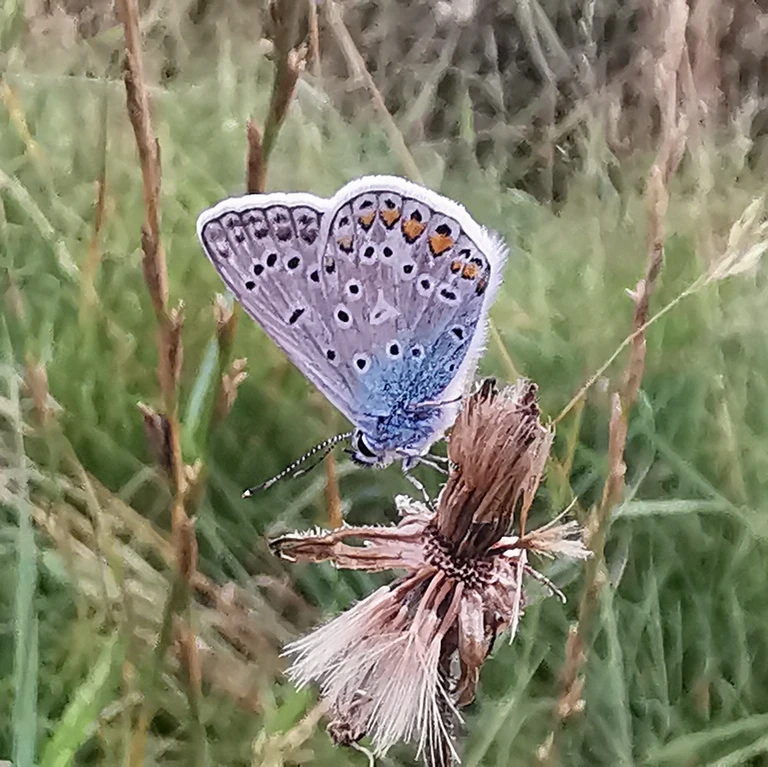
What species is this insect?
Polyommatus icarus
